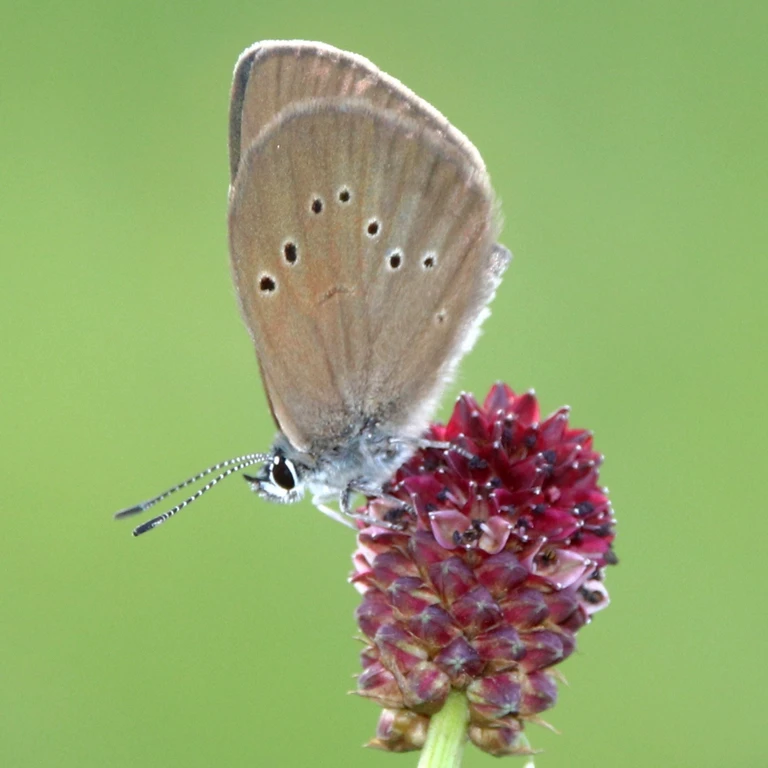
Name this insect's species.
Phengaris nausithous (also Maculinea nausithous)
